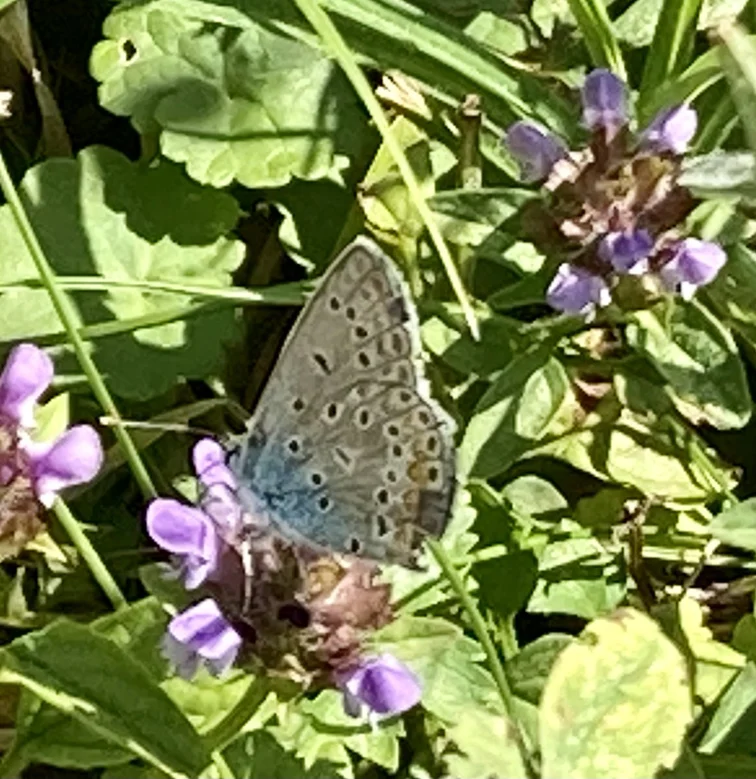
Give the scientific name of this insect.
Polyommatus icarus
